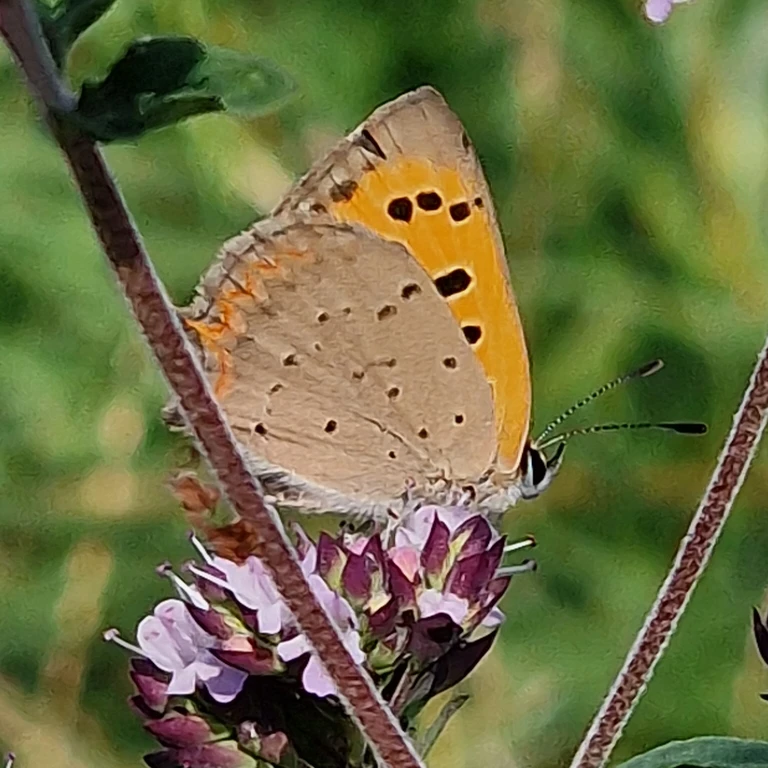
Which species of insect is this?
Lycaena phlaeas
